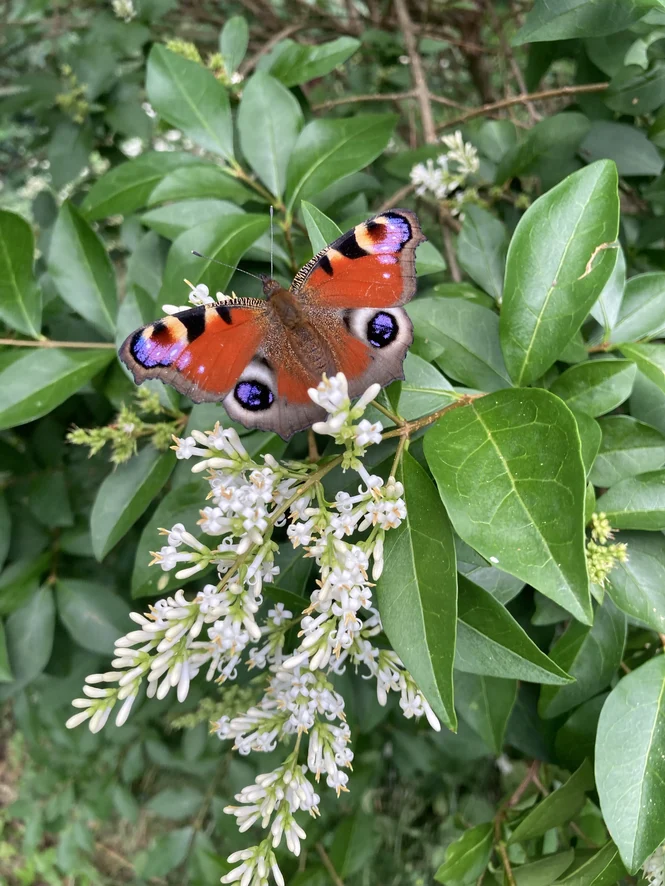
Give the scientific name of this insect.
Aglais io
